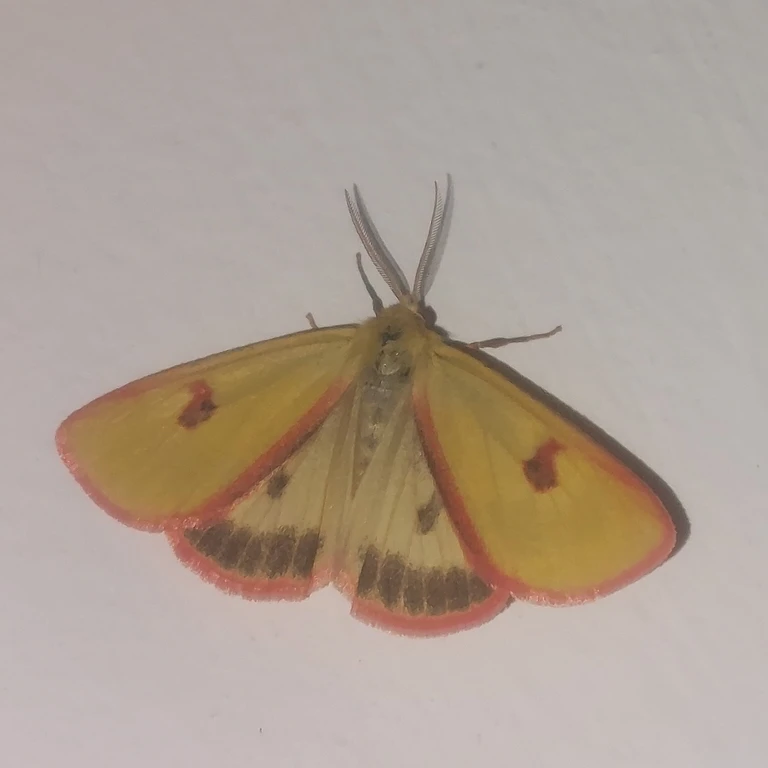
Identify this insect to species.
Diacrisia sannio
